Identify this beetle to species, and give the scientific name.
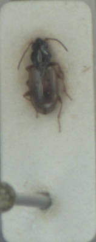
Bembidion ephippium
